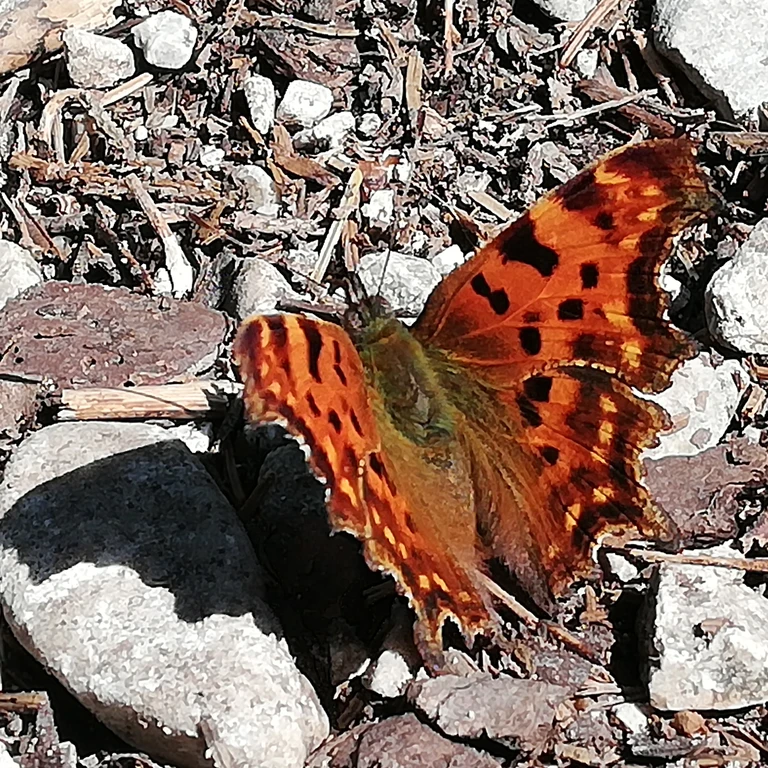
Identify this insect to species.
Polygonia c-album
